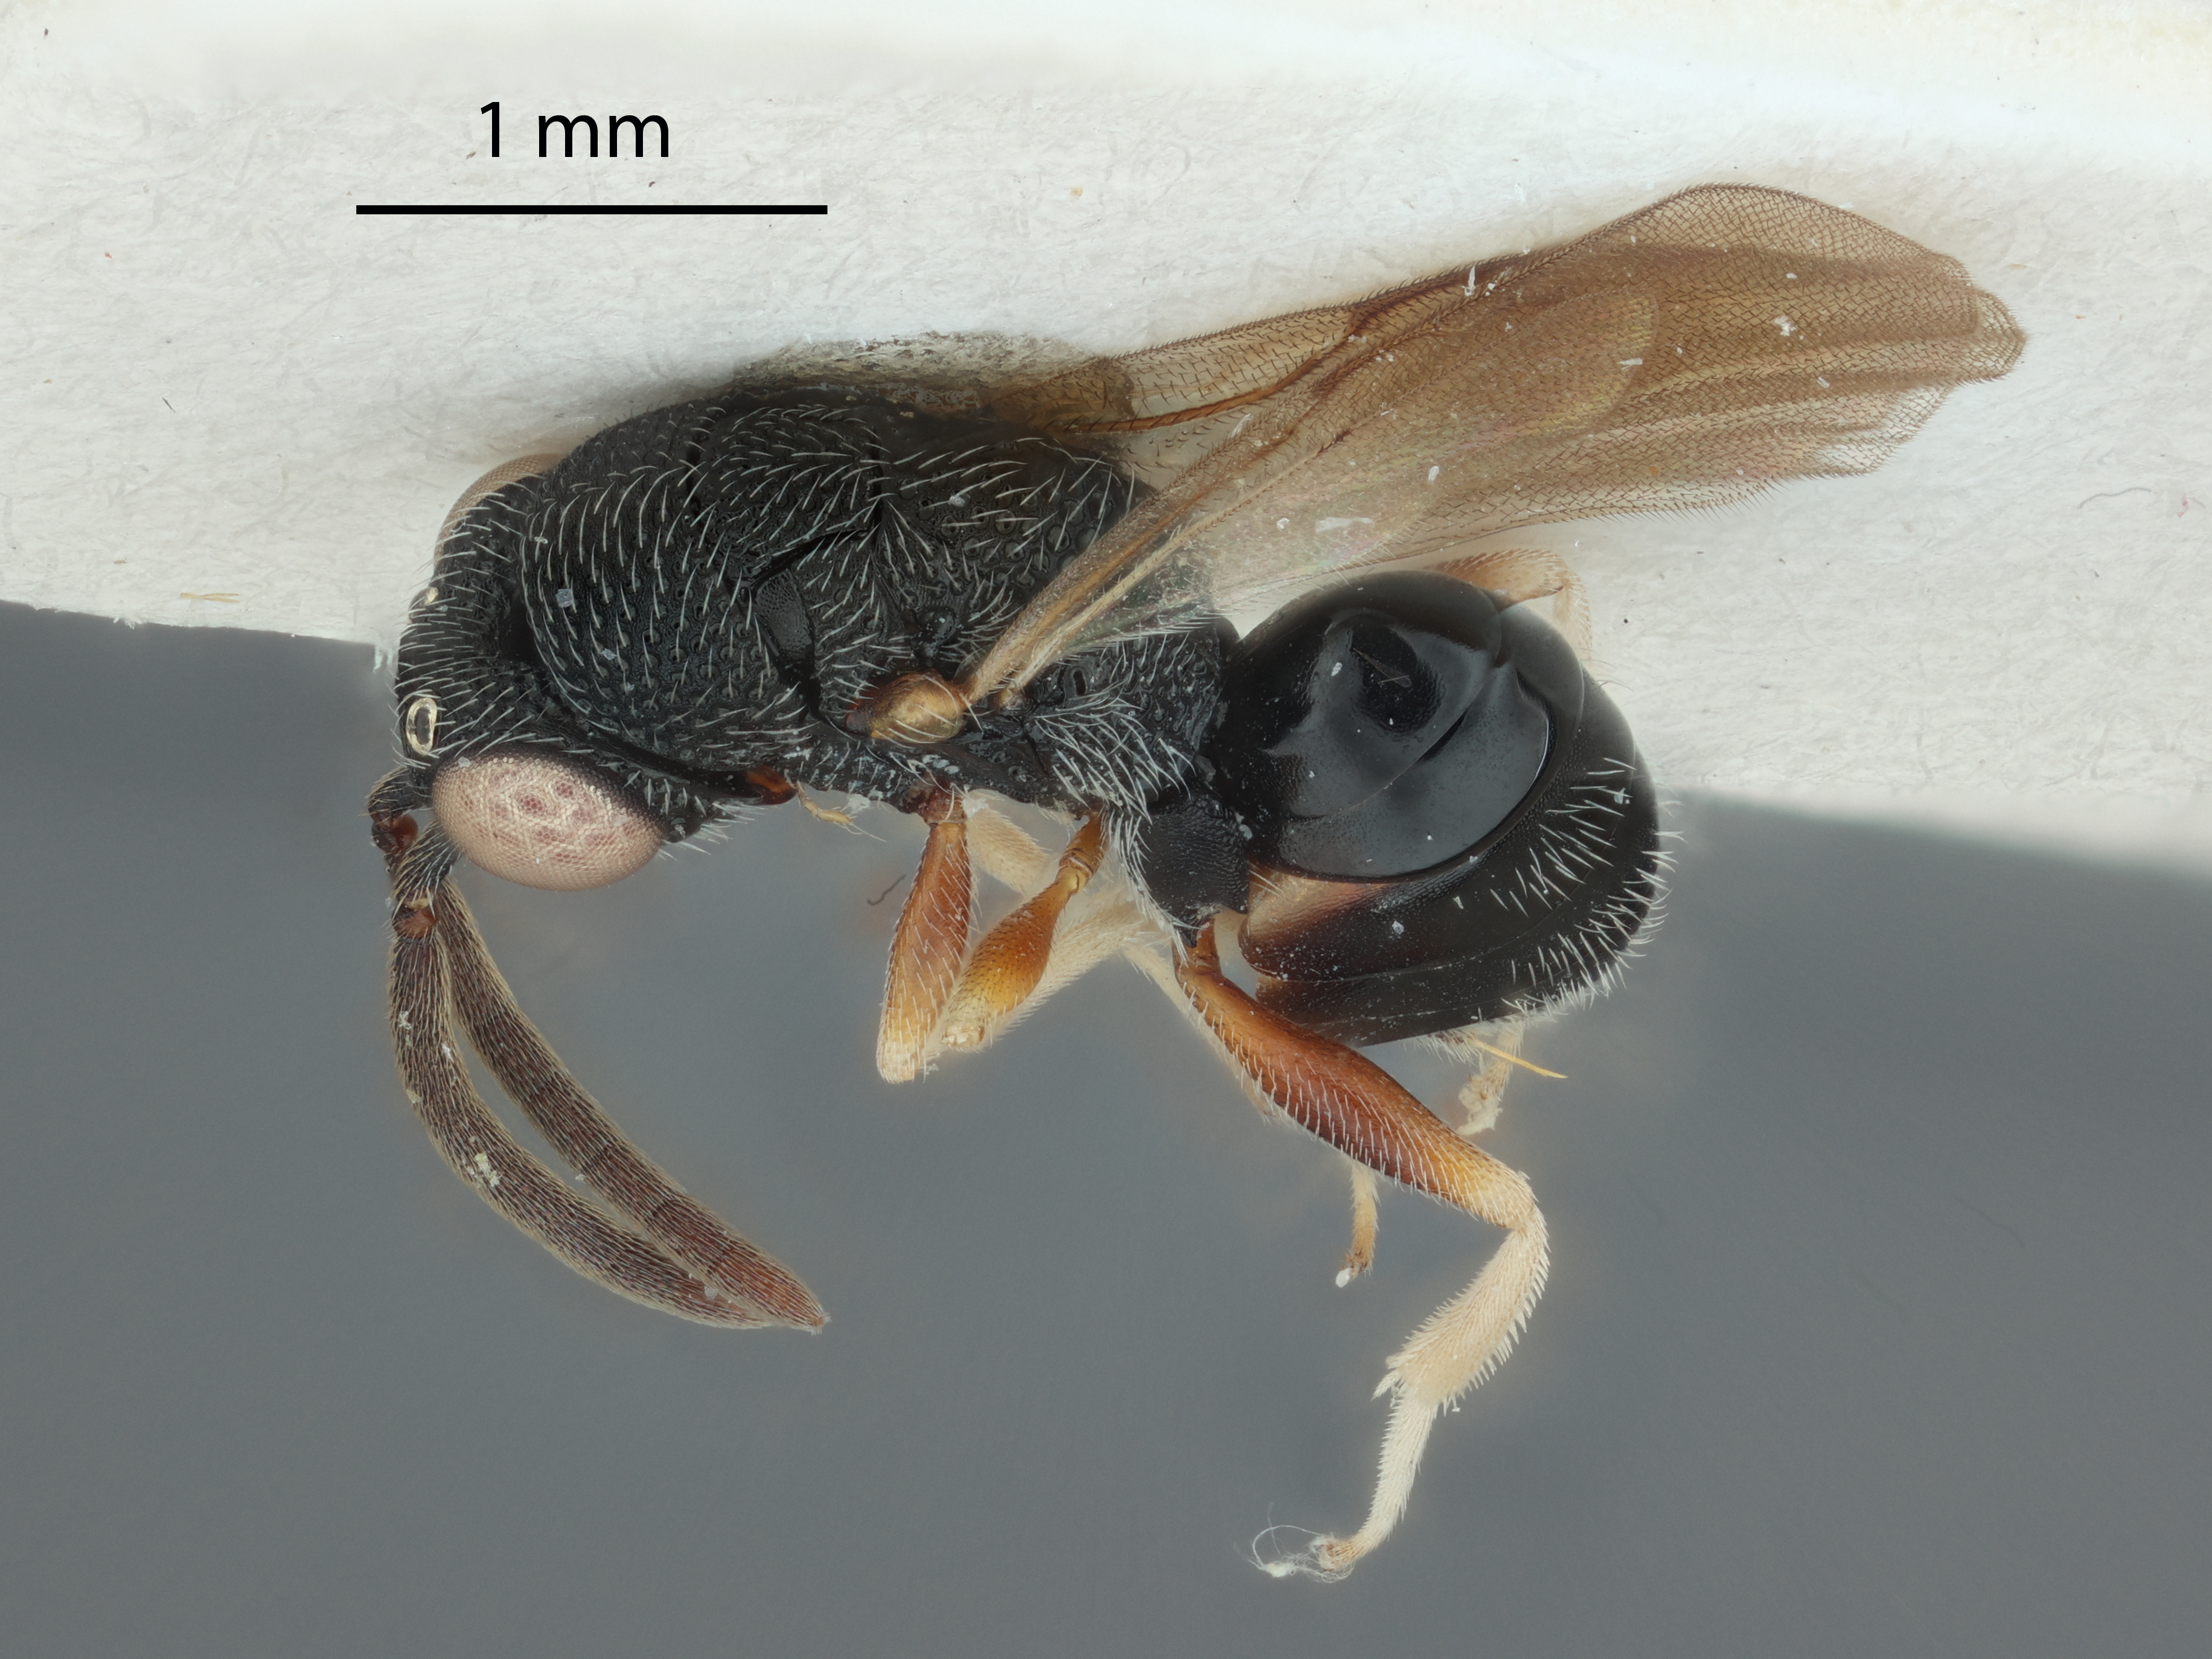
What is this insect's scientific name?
Khamul erwini
